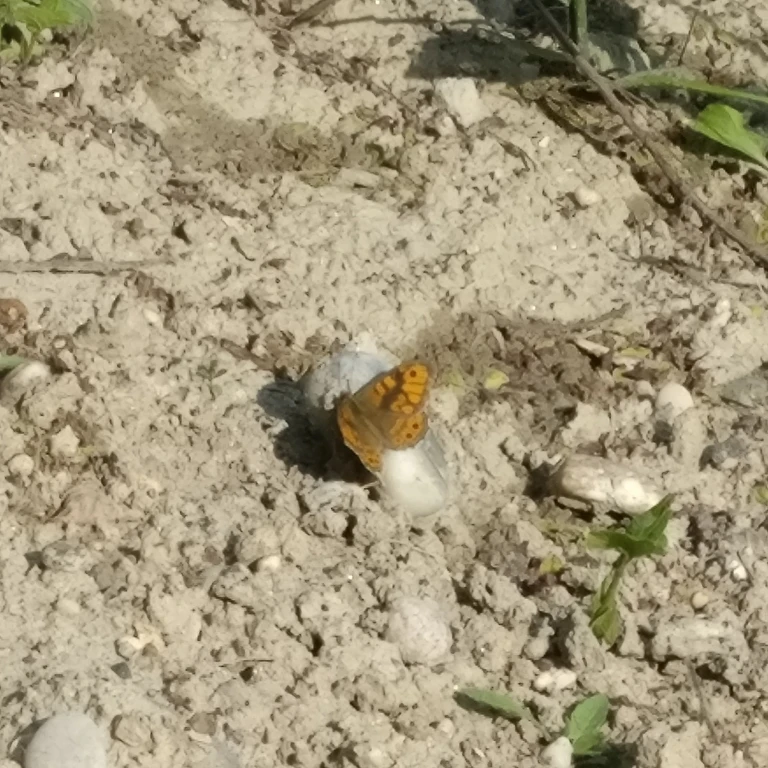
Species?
Lasiommata megera (also Pararge megera)
